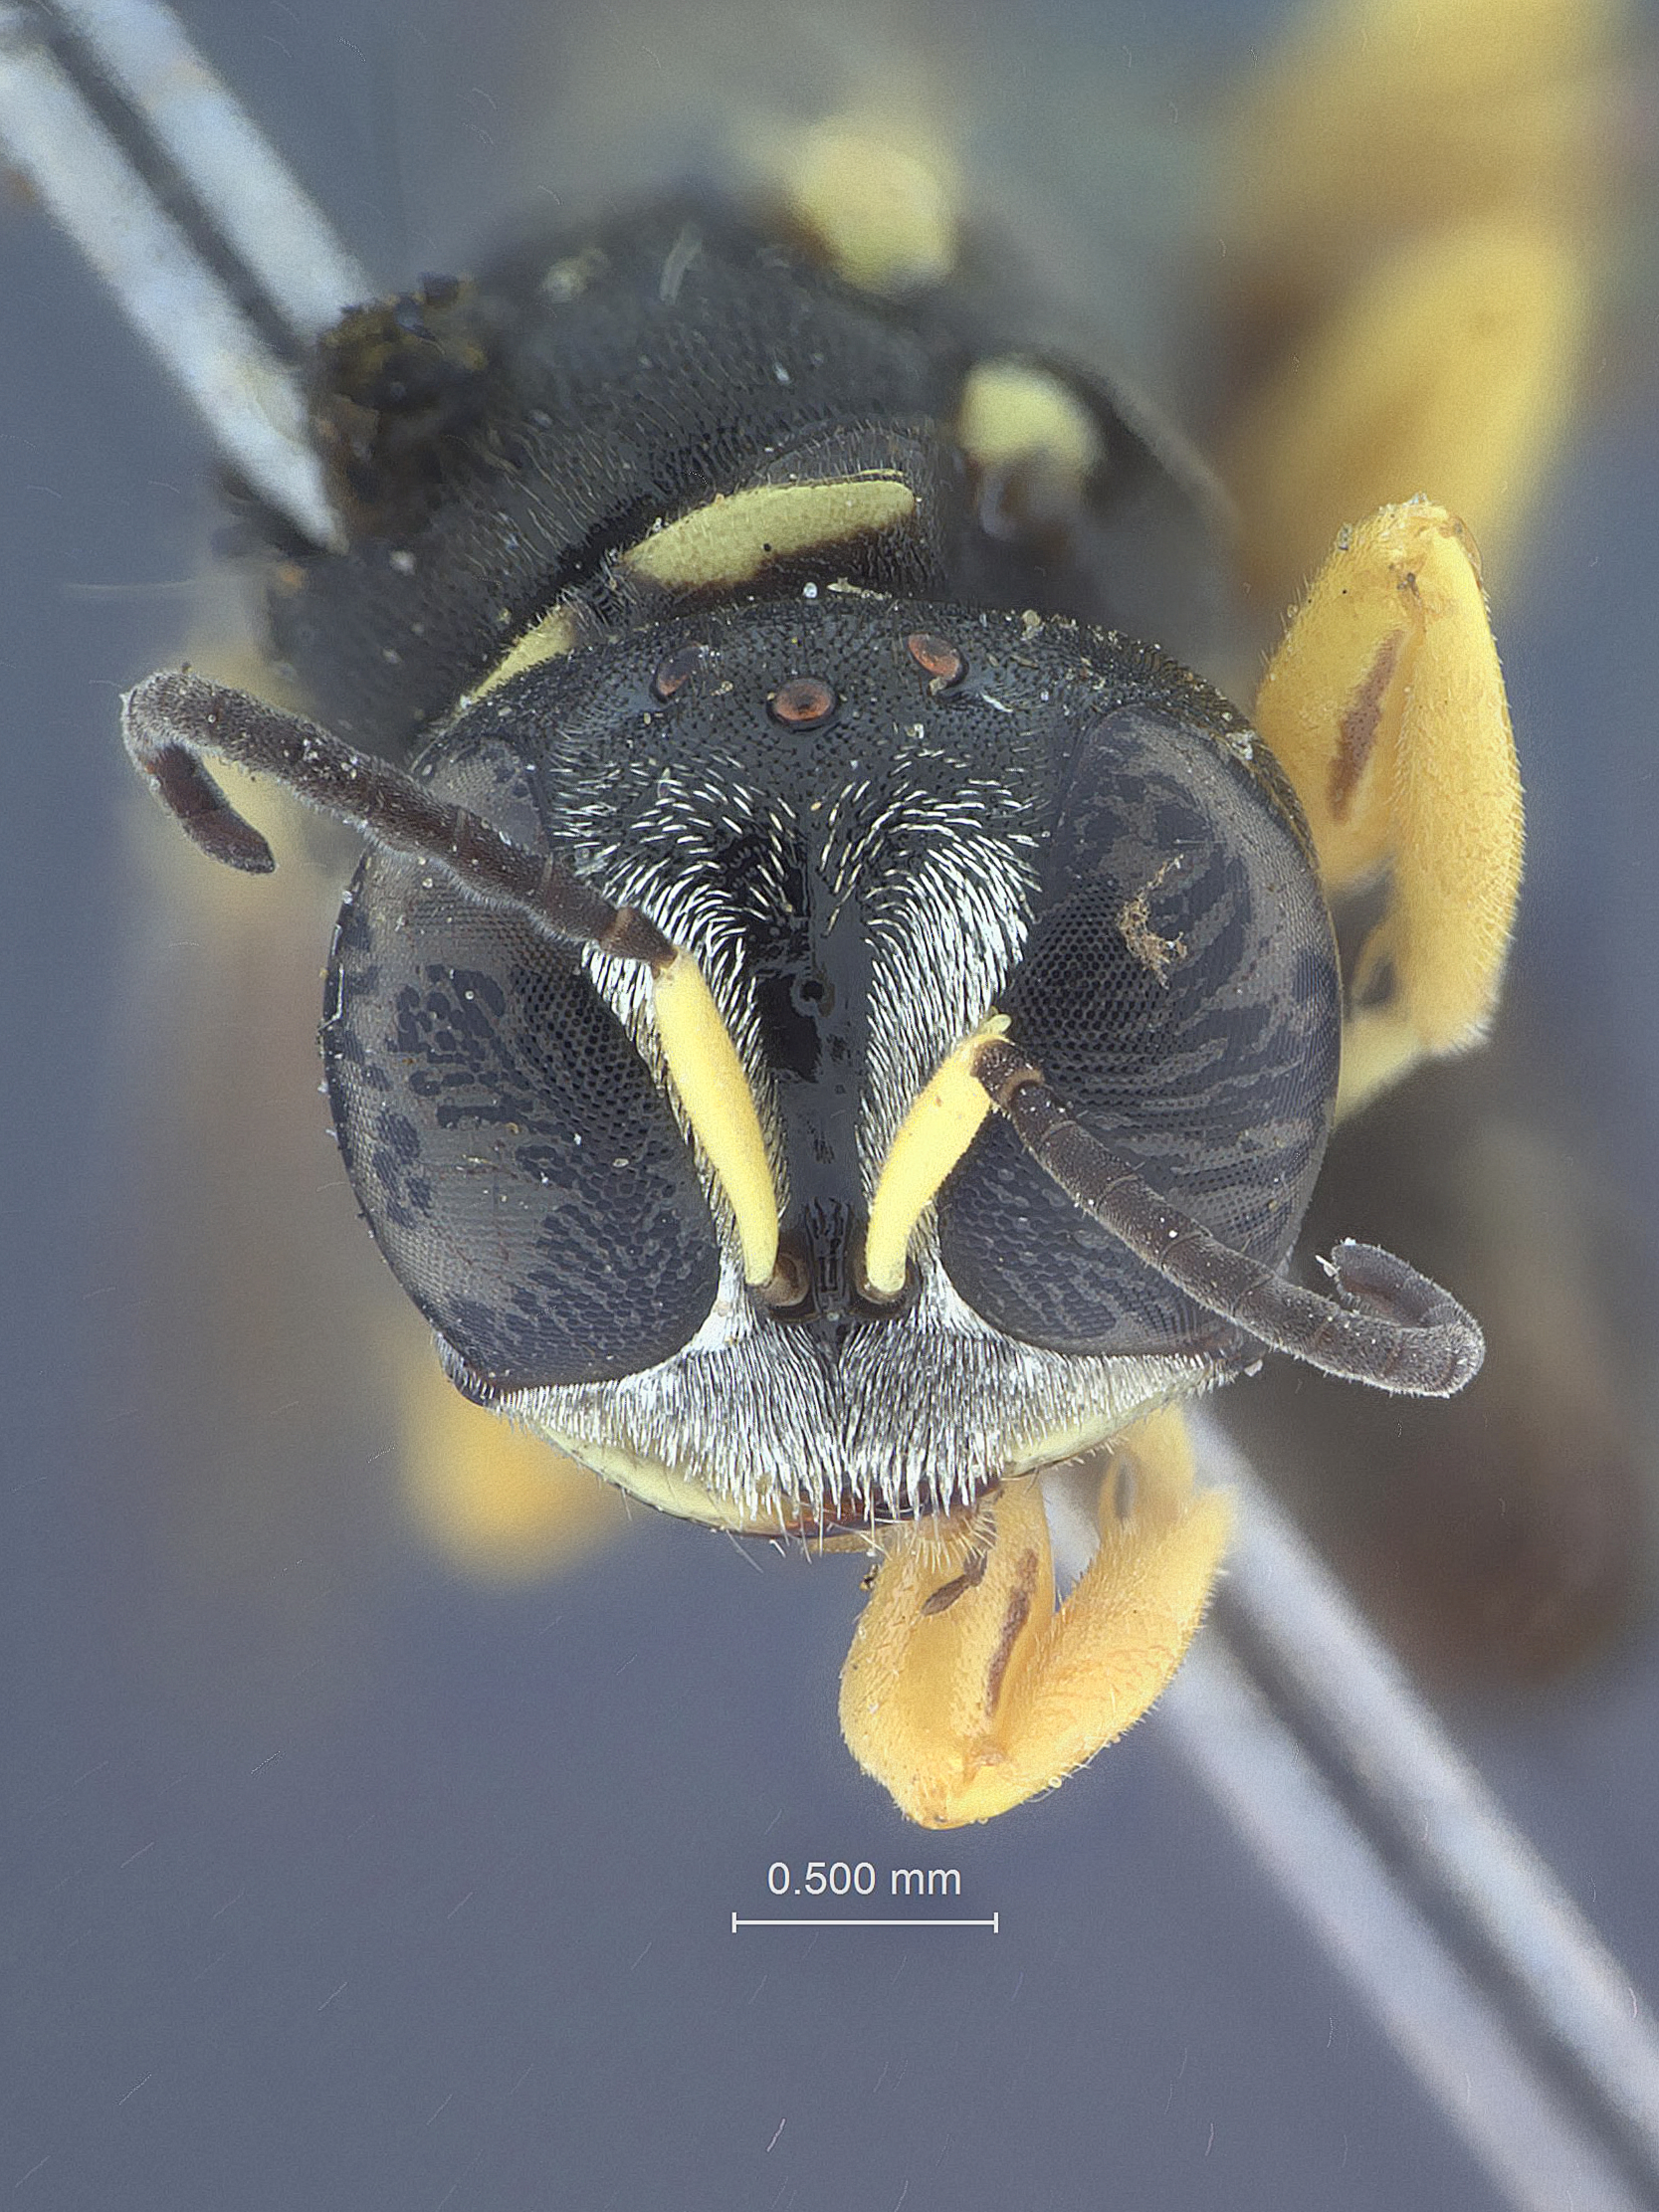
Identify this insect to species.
Lindenius sardashti
